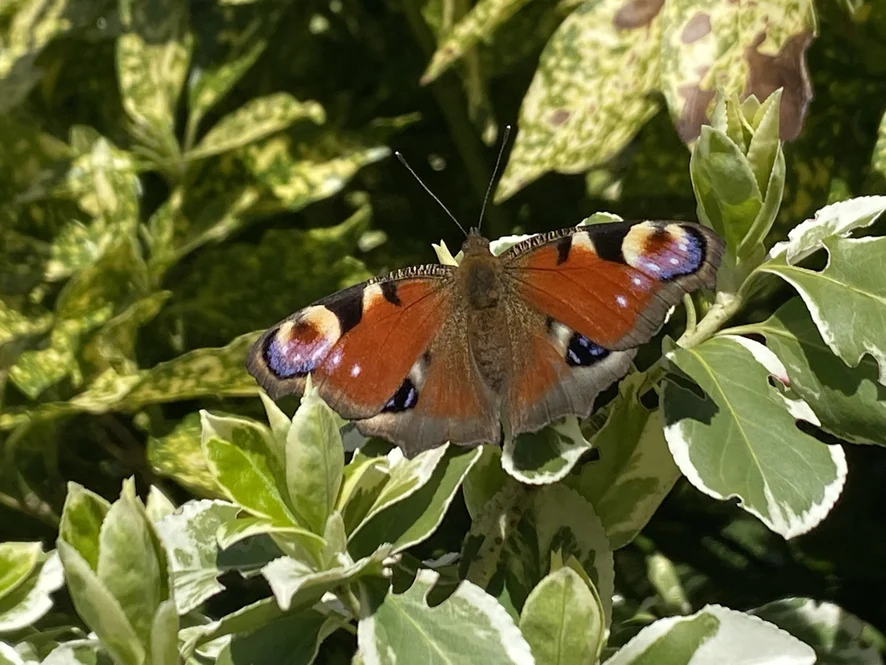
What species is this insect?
Aglais io
